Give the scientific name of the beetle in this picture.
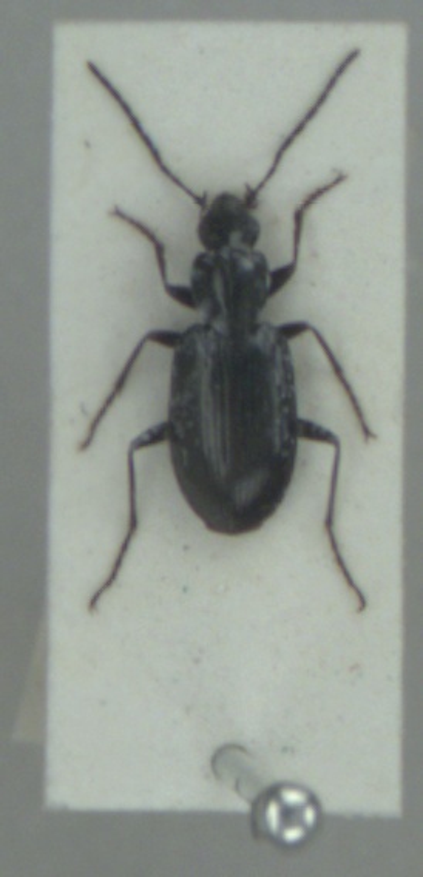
Agonum gracile
